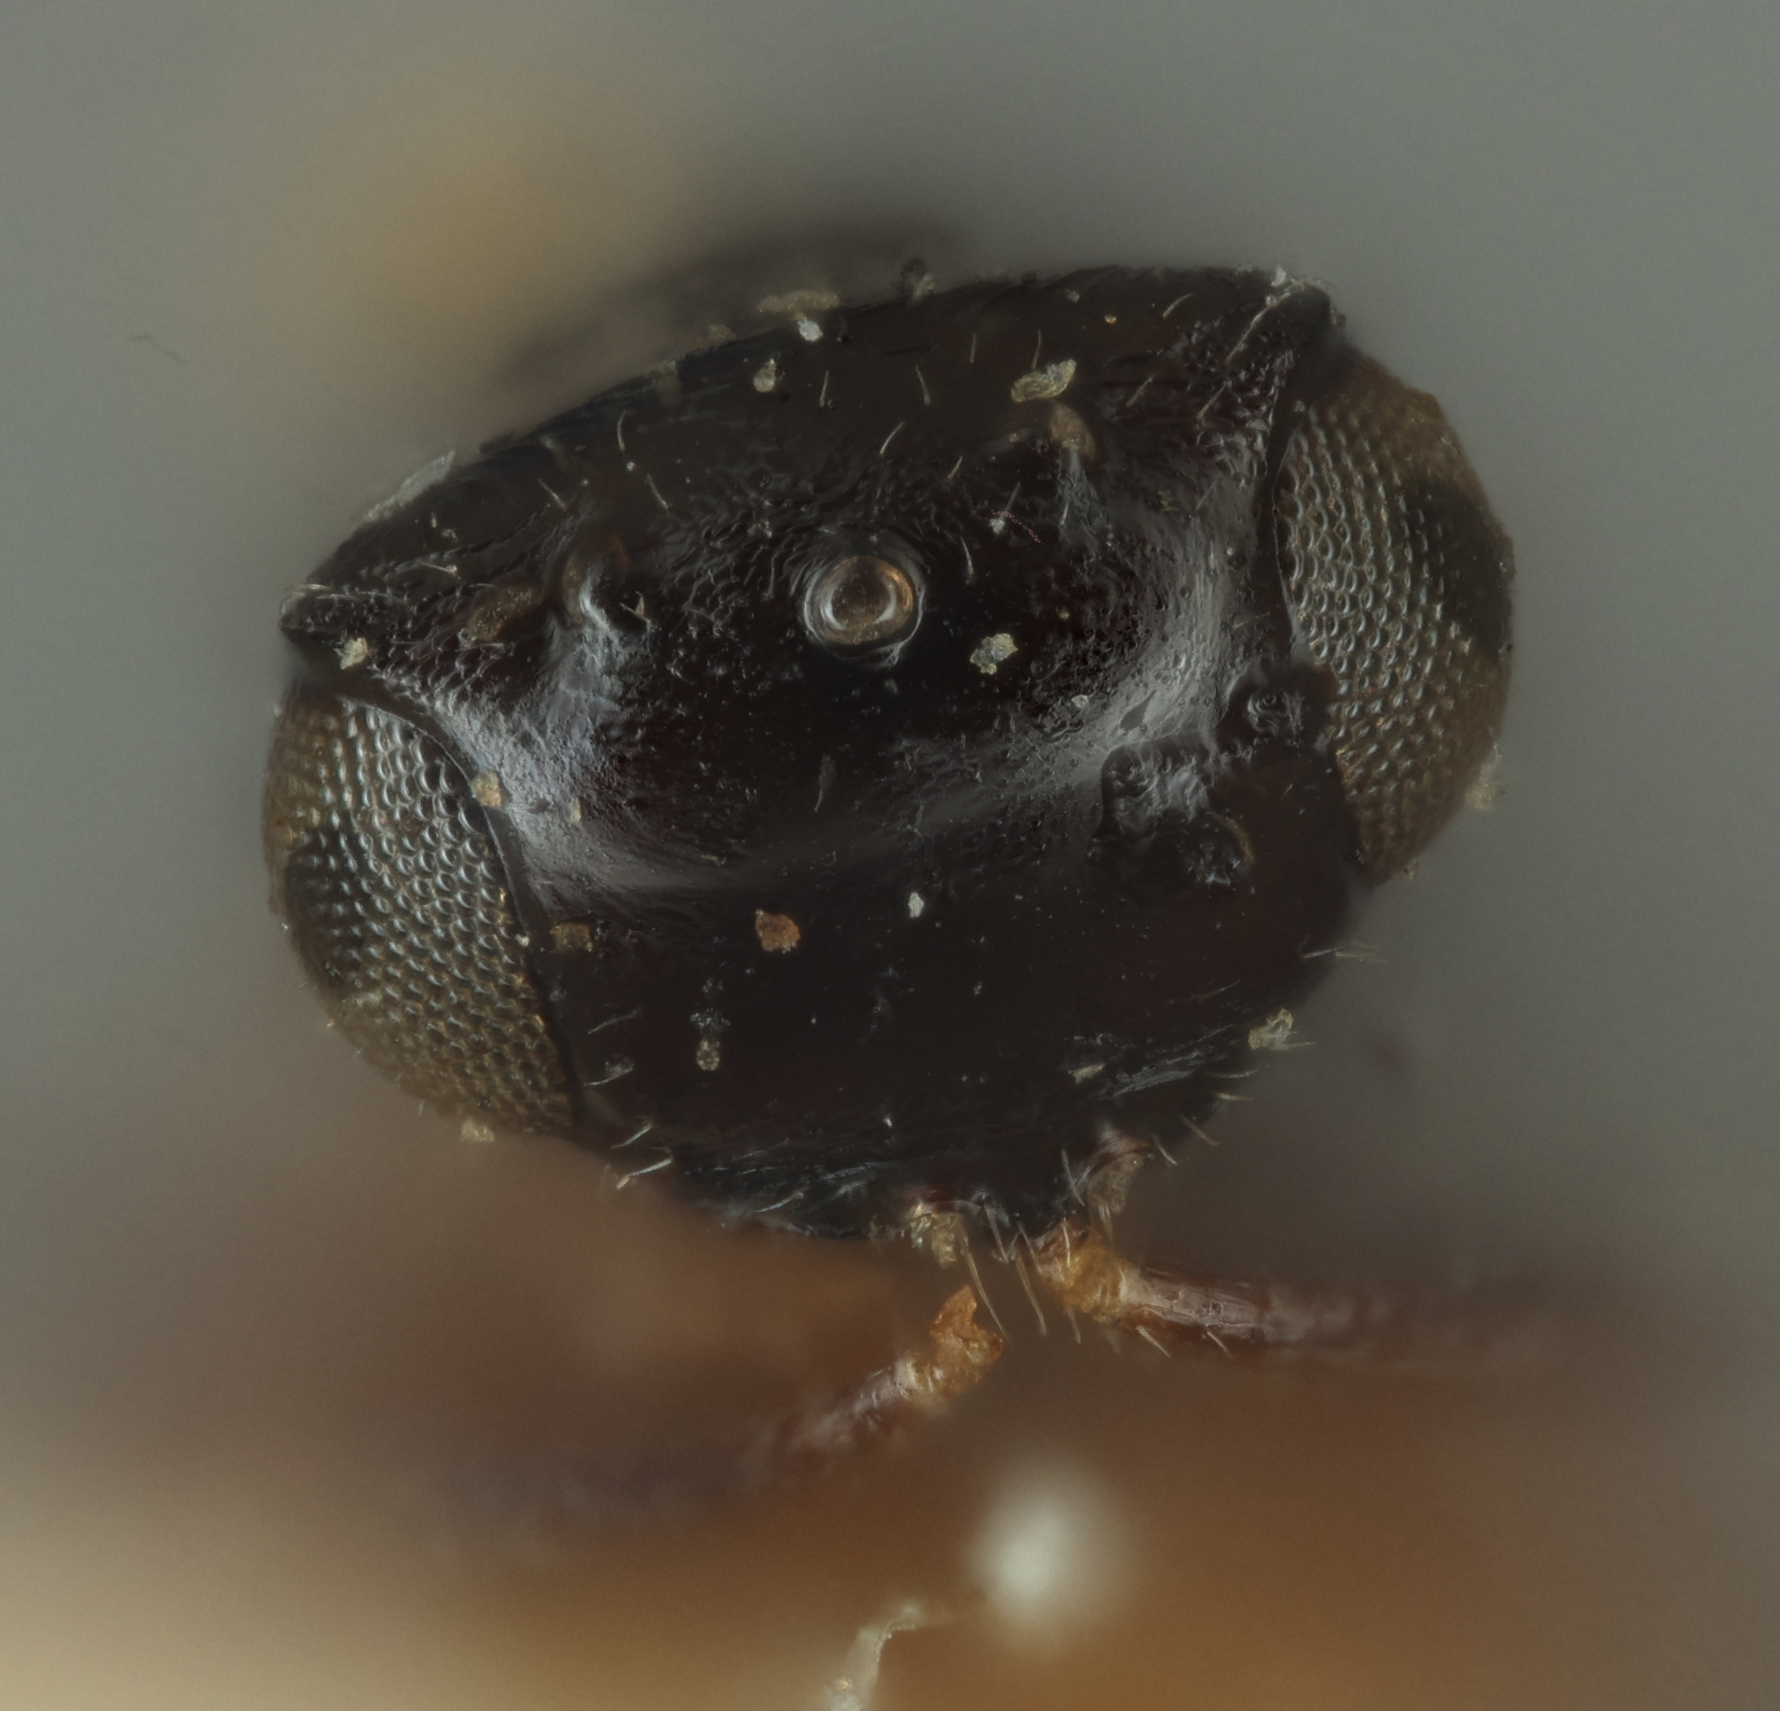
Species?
Polygnotus angulatus
